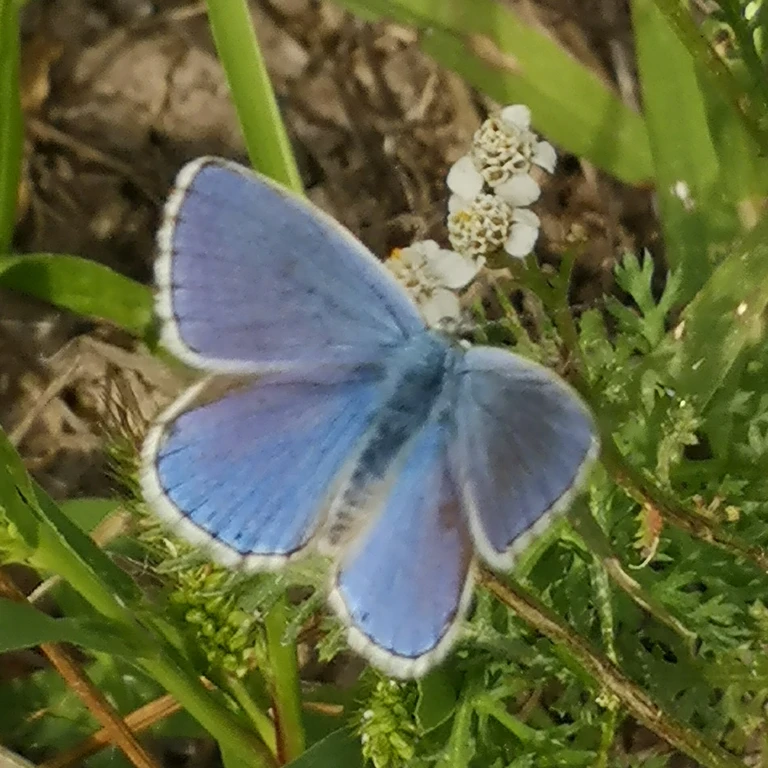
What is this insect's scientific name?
Lysandra bellargus
